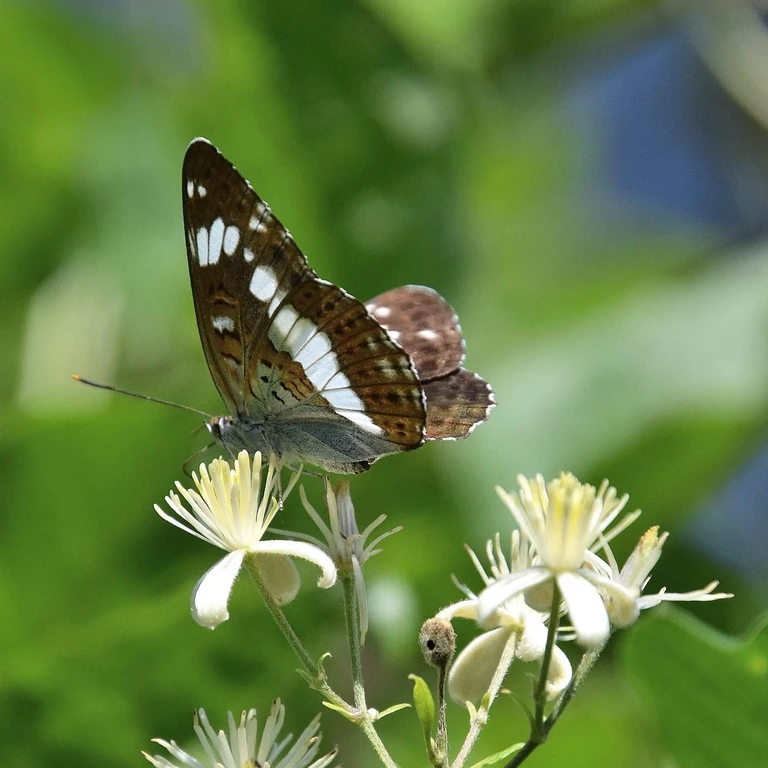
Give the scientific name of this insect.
Limenitis camilla (also Ladoga camilla)
